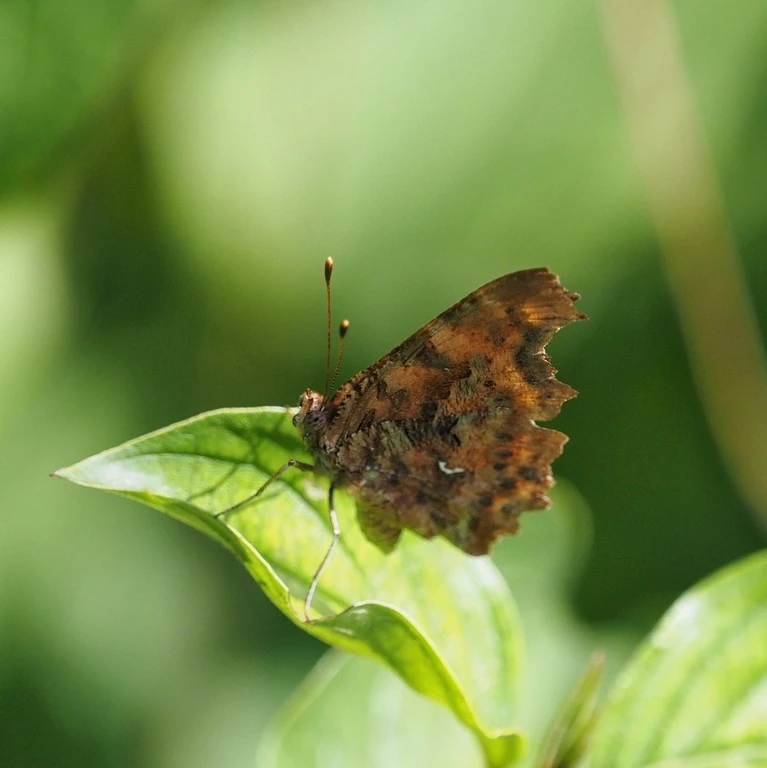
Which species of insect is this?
Polygonia c-album
